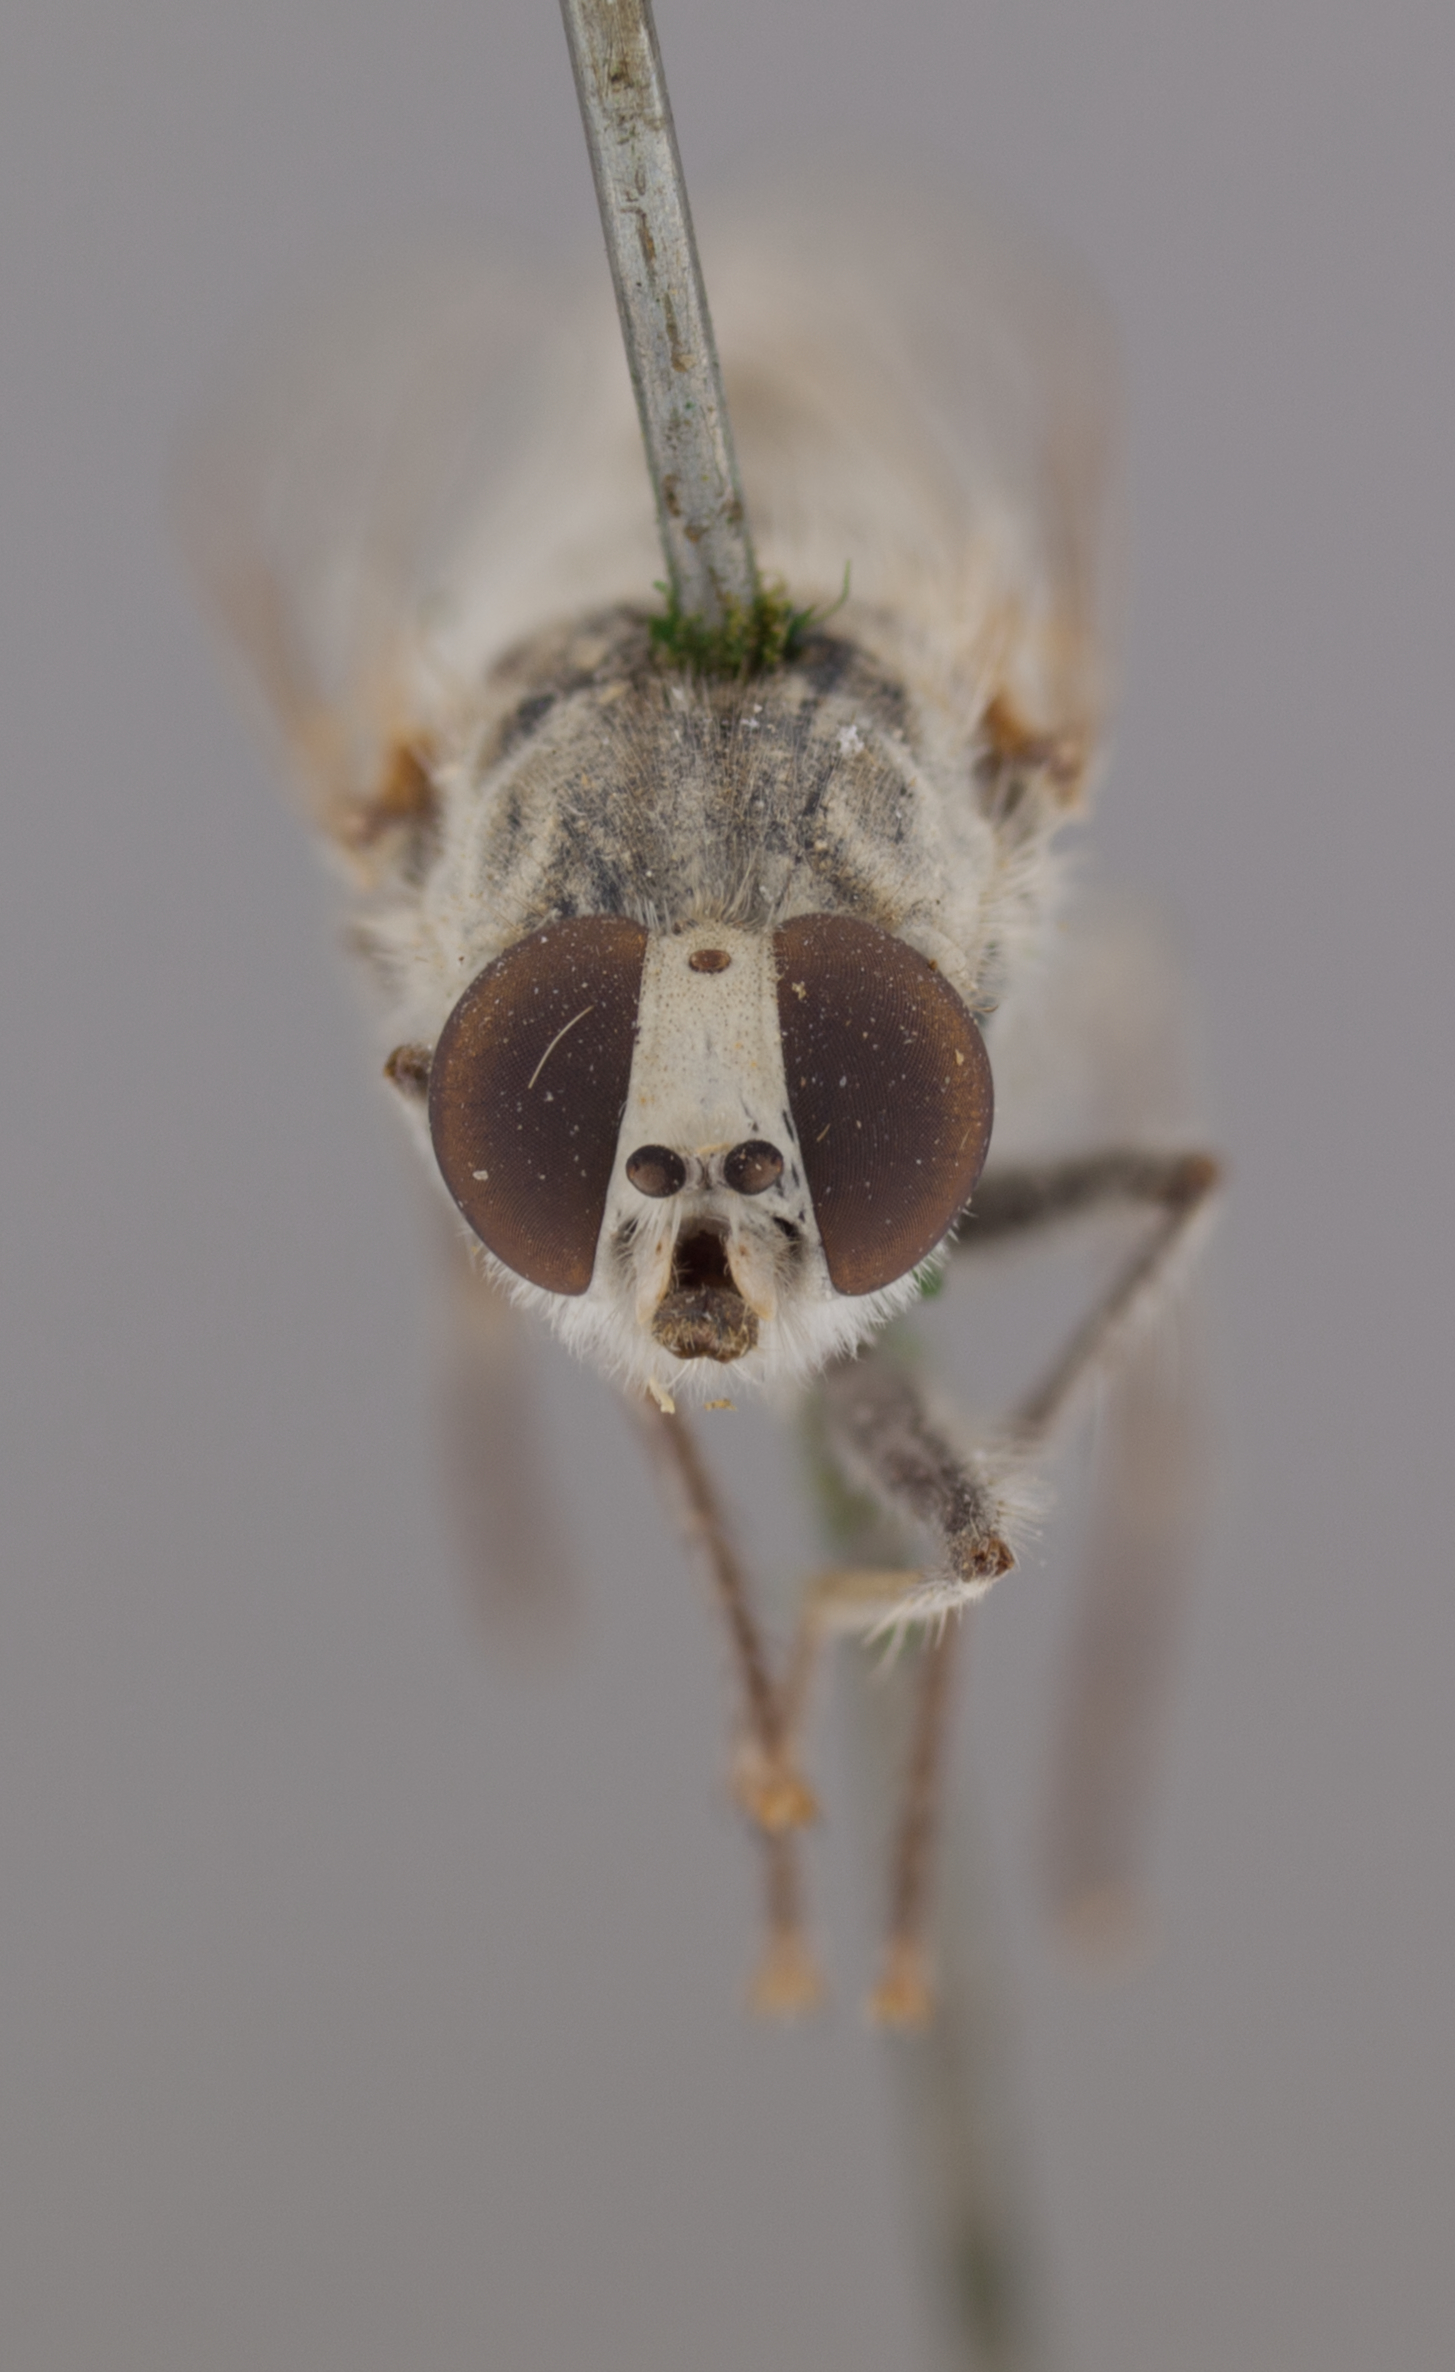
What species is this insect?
Apiocera trimaculata
